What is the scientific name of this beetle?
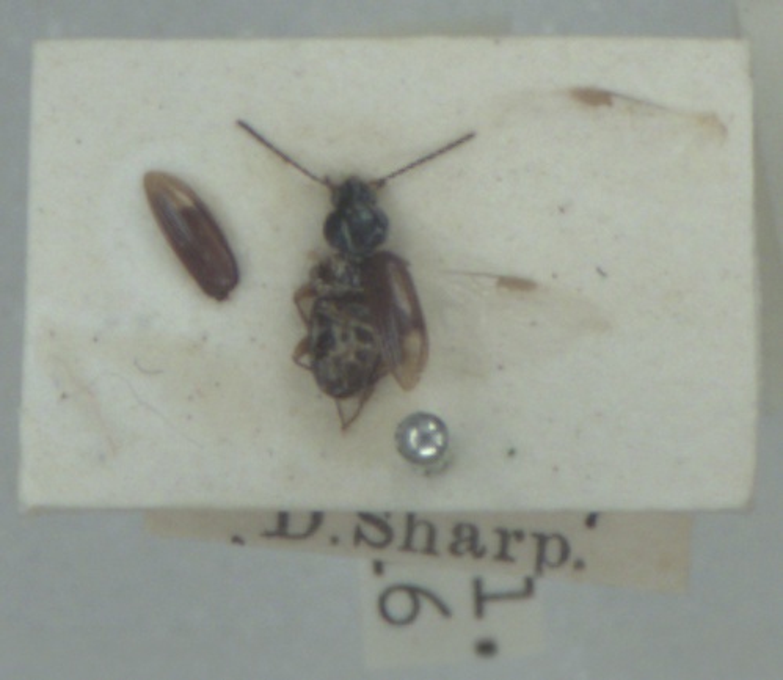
Bembidion biguttatum
